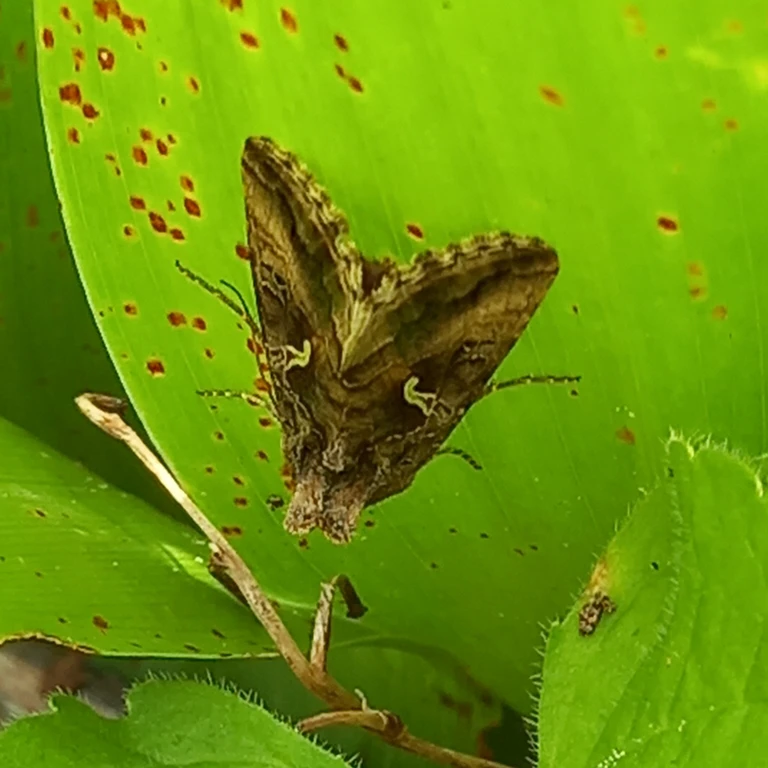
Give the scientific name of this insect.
Autographa gamma
